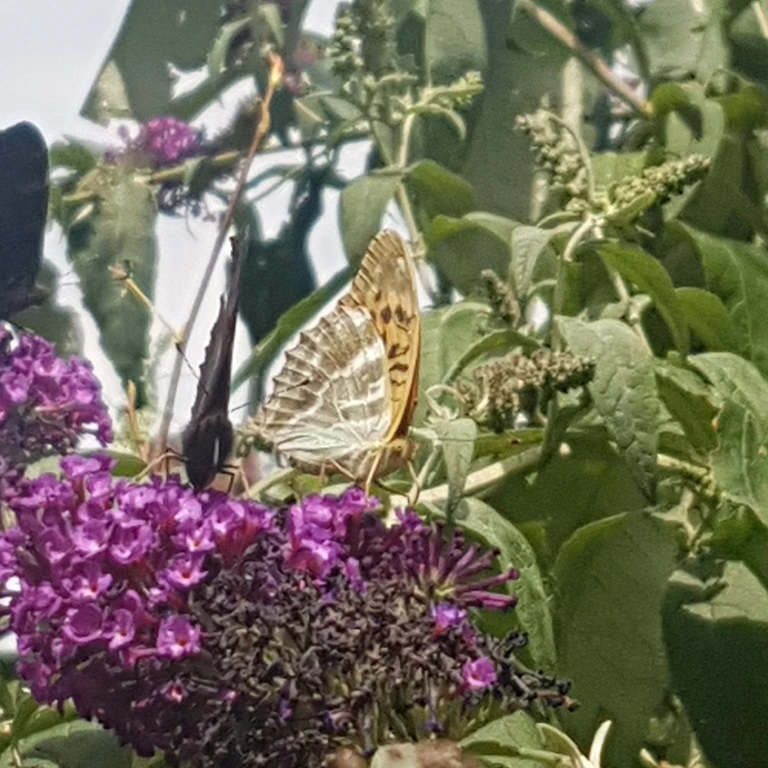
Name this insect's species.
Argynnis paphia
